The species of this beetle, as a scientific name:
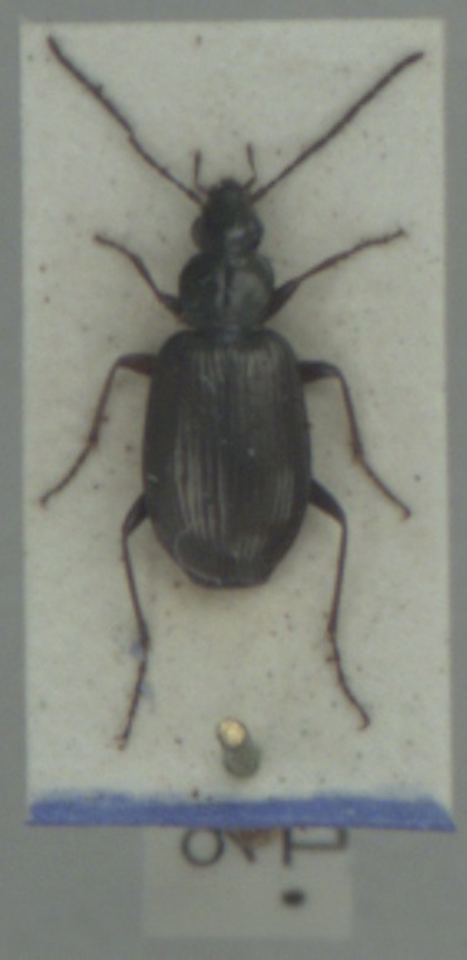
Agonum micans
